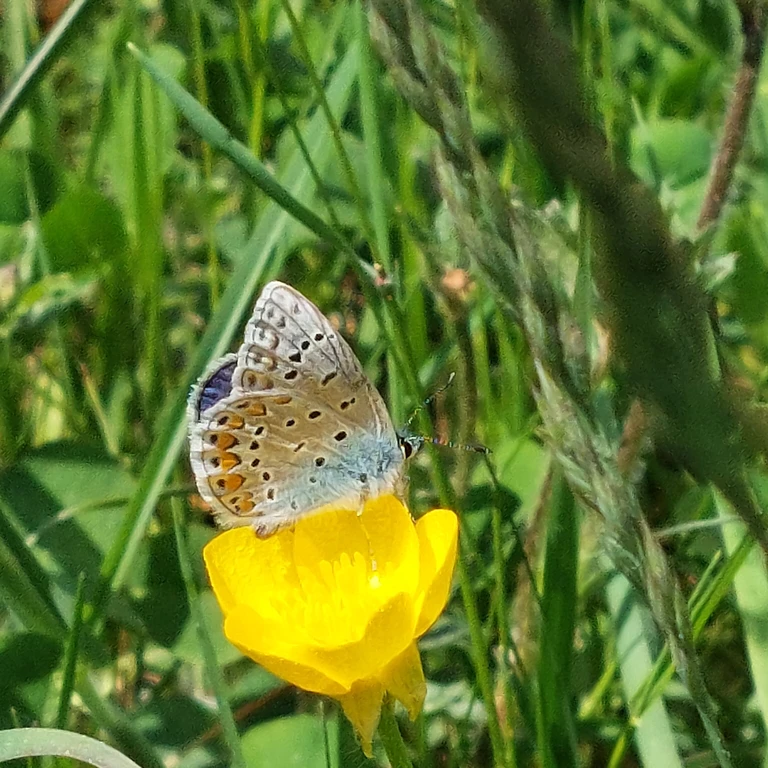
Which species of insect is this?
Polyommatus icarus
